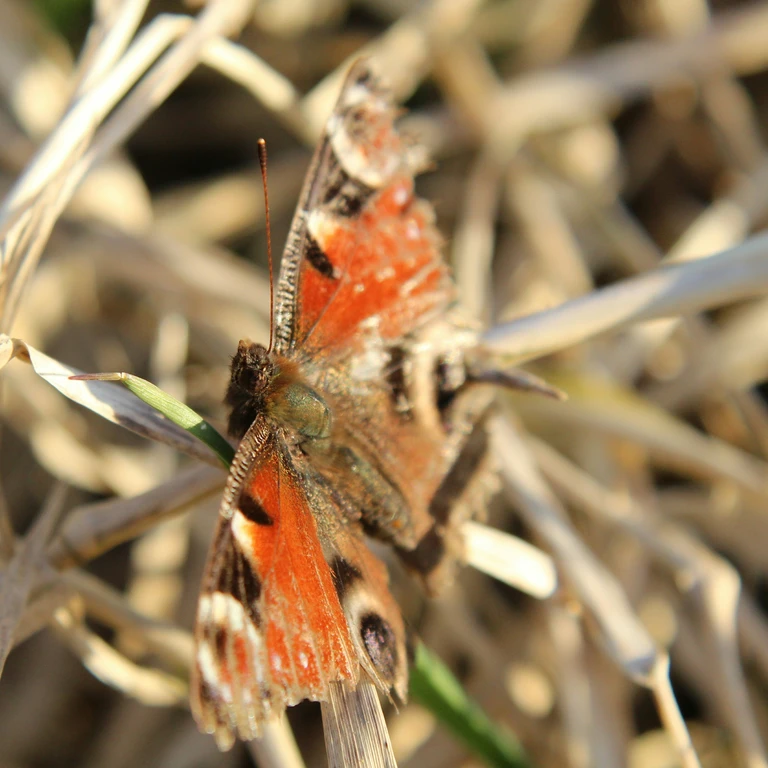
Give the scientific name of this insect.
Aglais io
